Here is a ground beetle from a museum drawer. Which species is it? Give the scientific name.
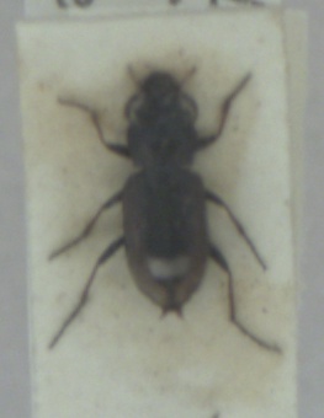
Notiophilus biguttatus
